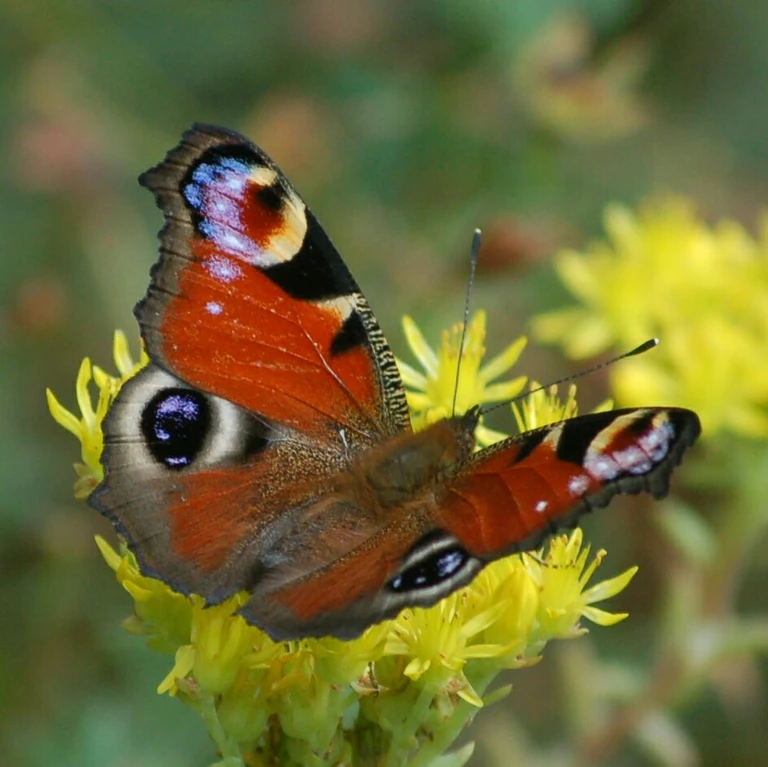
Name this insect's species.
Aglais io
